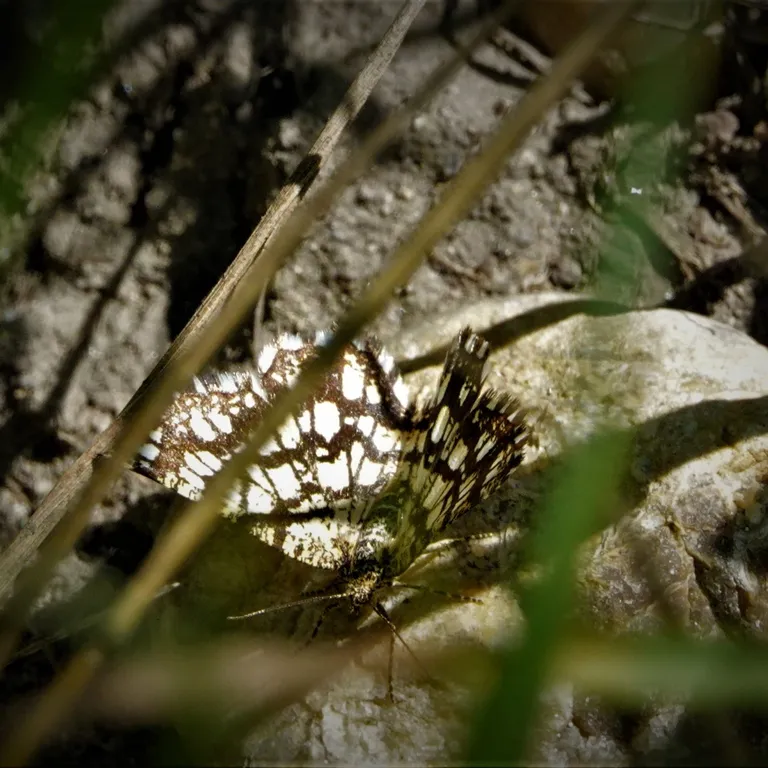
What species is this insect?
Chiasmia clathrata
